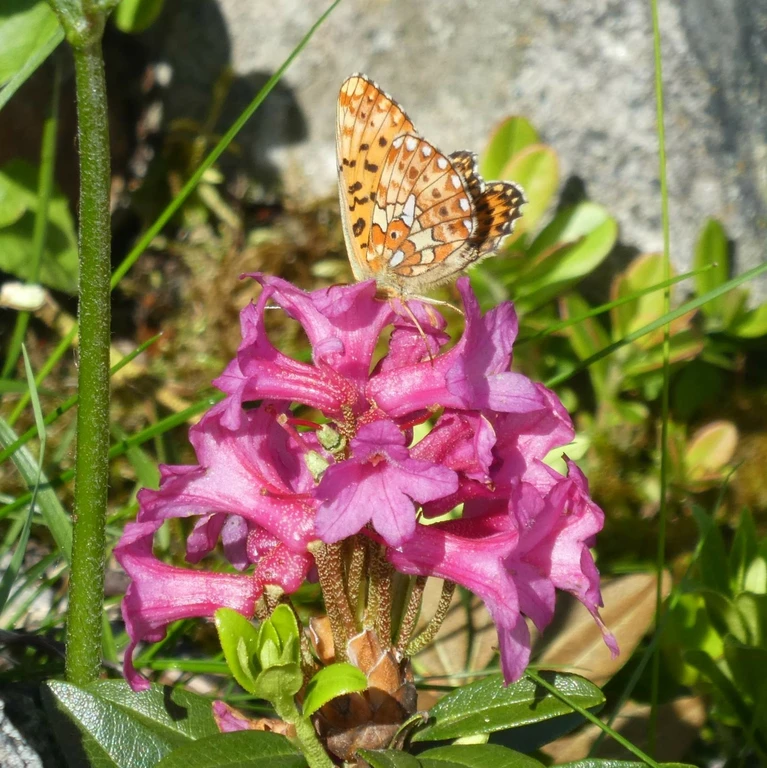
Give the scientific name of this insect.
Boloria euphrosyne (also Clossiana euphrosyne)
